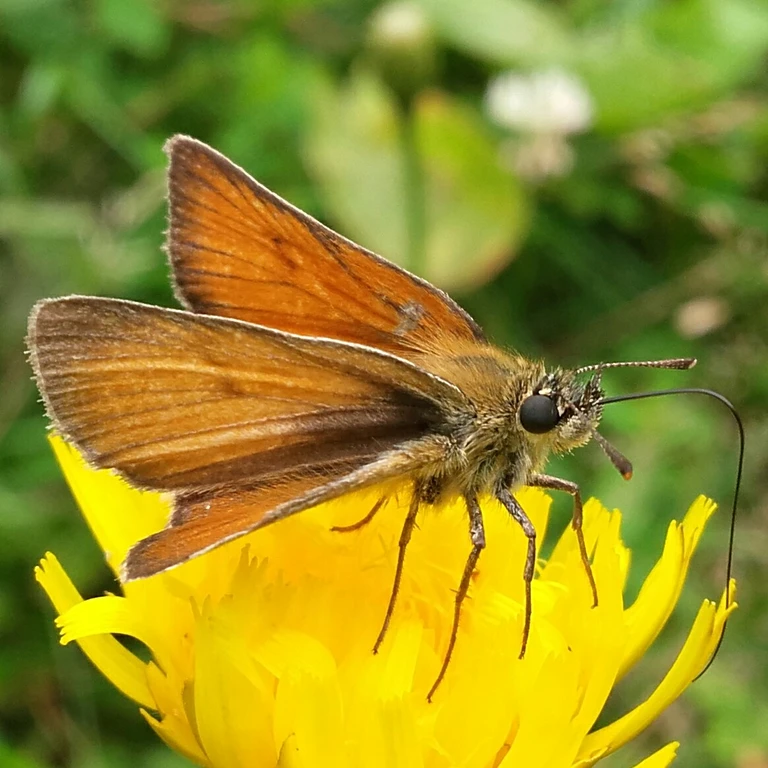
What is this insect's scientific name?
Thymelicus sylvestris
